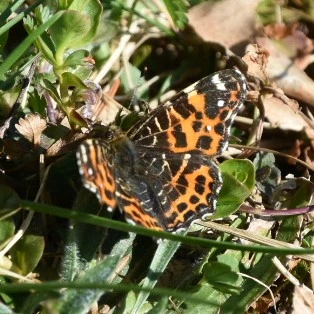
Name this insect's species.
Araschnia levana
